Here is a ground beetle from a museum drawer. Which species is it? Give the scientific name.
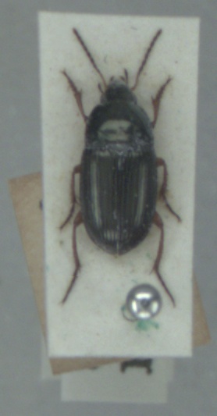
Amara familiaris
